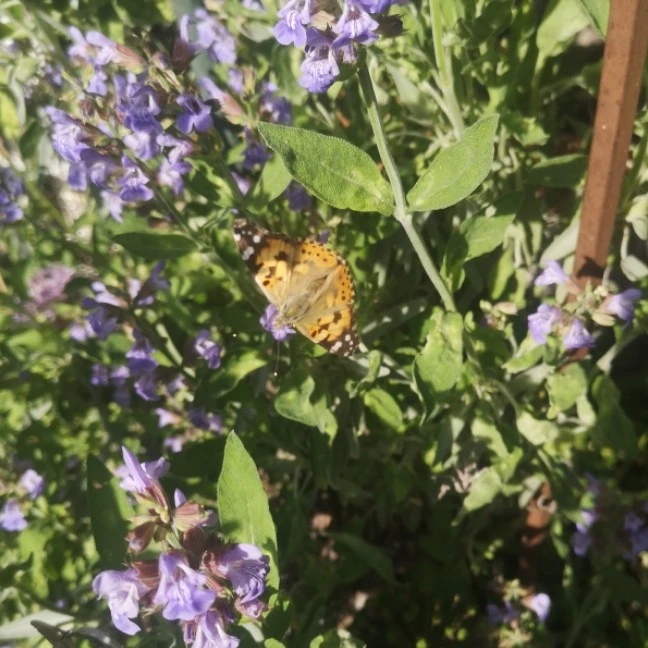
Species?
Vanessa cardui
